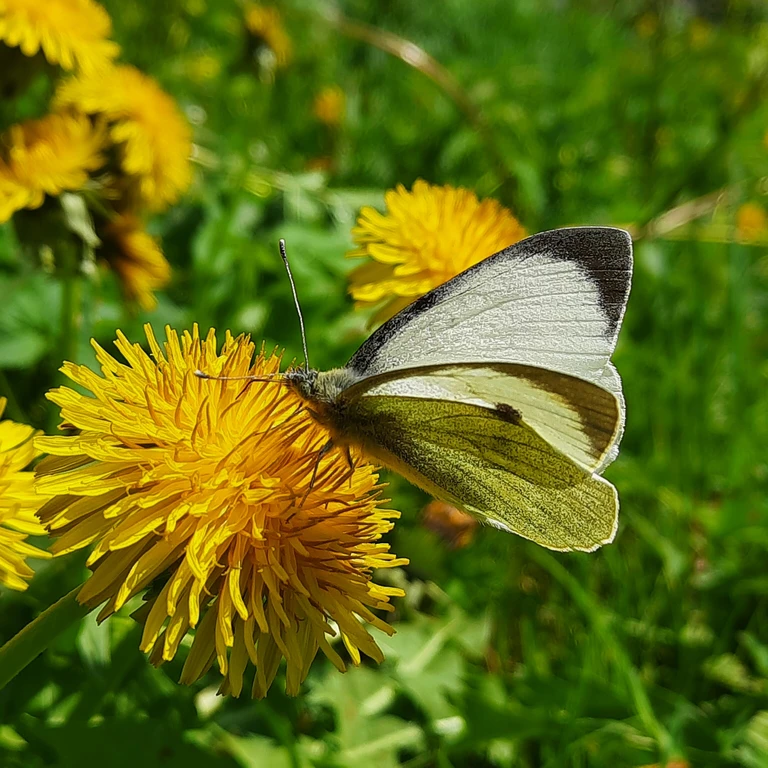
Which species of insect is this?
Pieris brassicae
